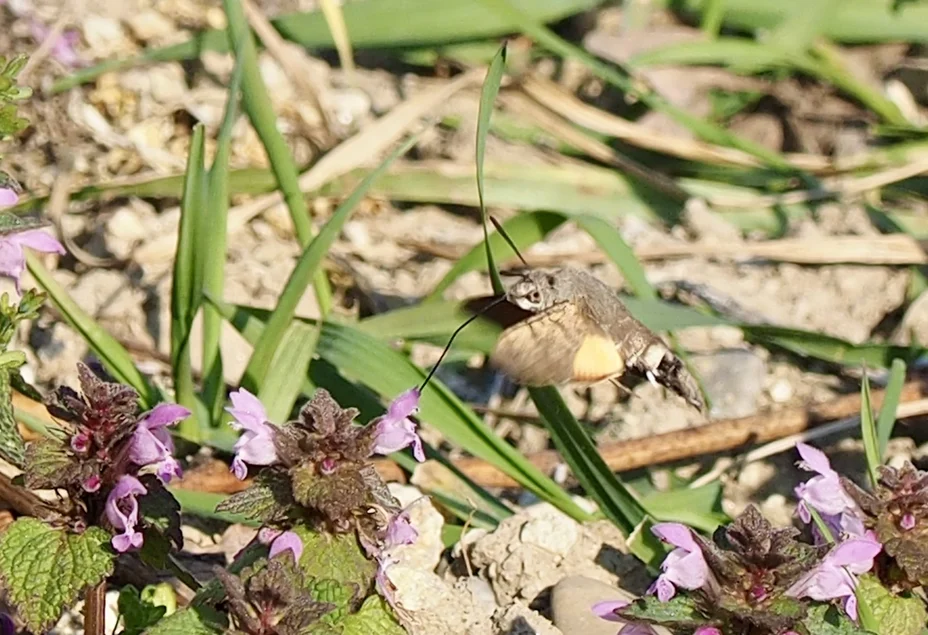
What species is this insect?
Macroglossum stellatarum
